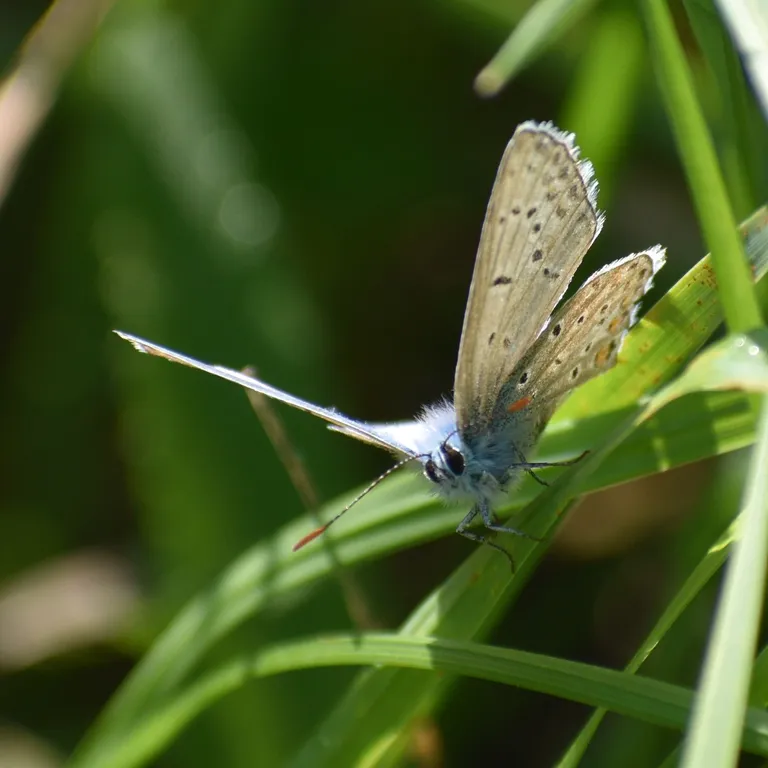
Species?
Polyommatus icarus
